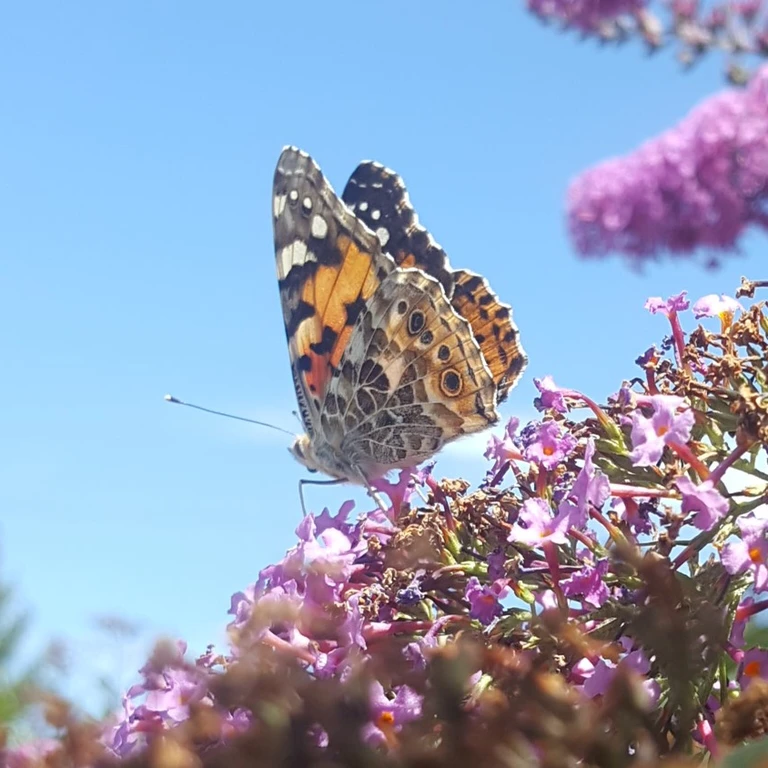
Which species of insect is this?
Vanessa cardui
